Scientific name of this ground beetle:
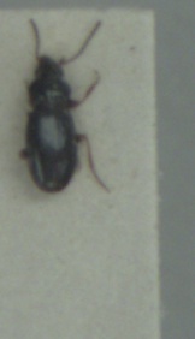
Bembidion obtusum
